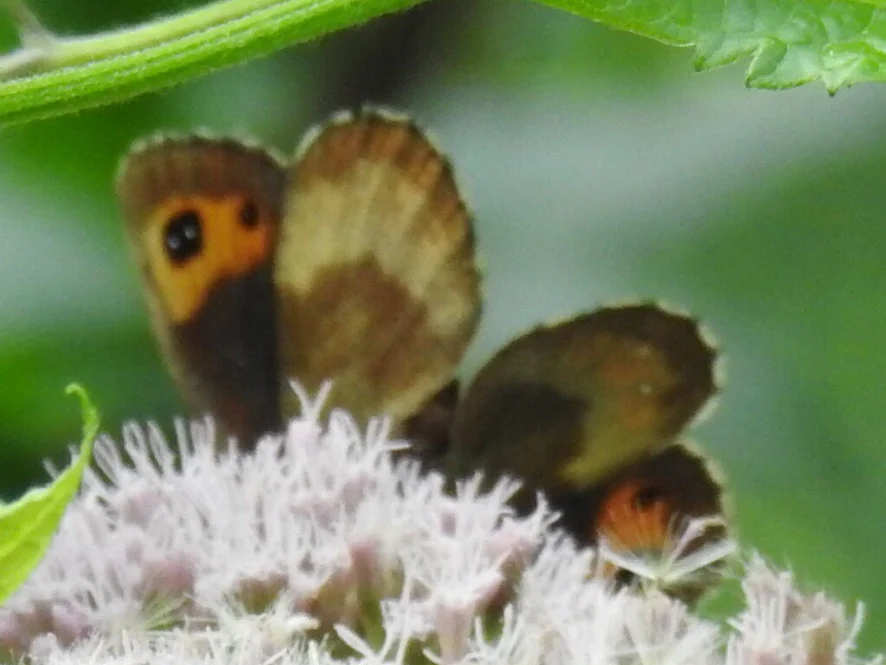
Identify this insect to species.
Erebia aethiops
